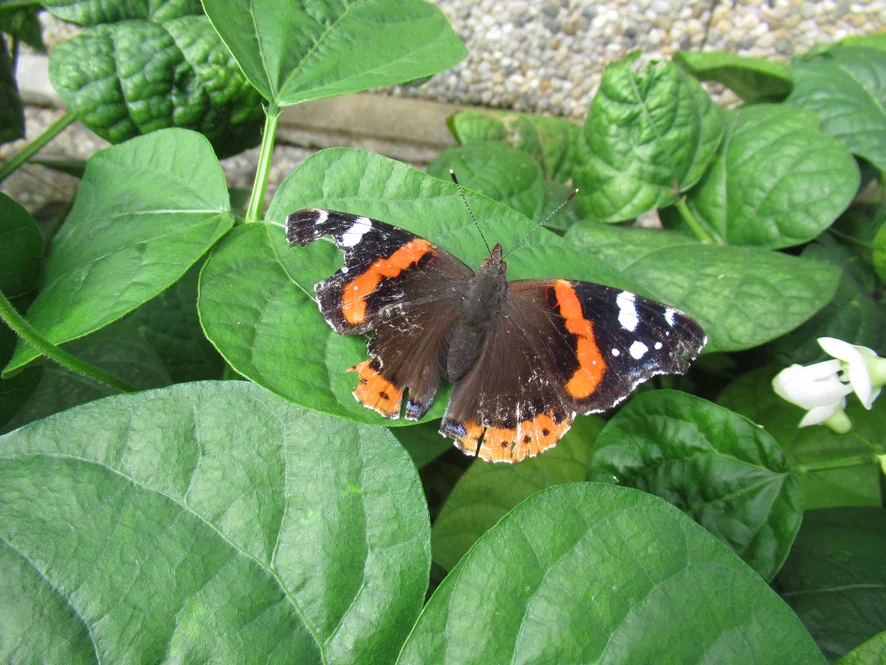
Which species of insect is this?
Vanessa atalanta
